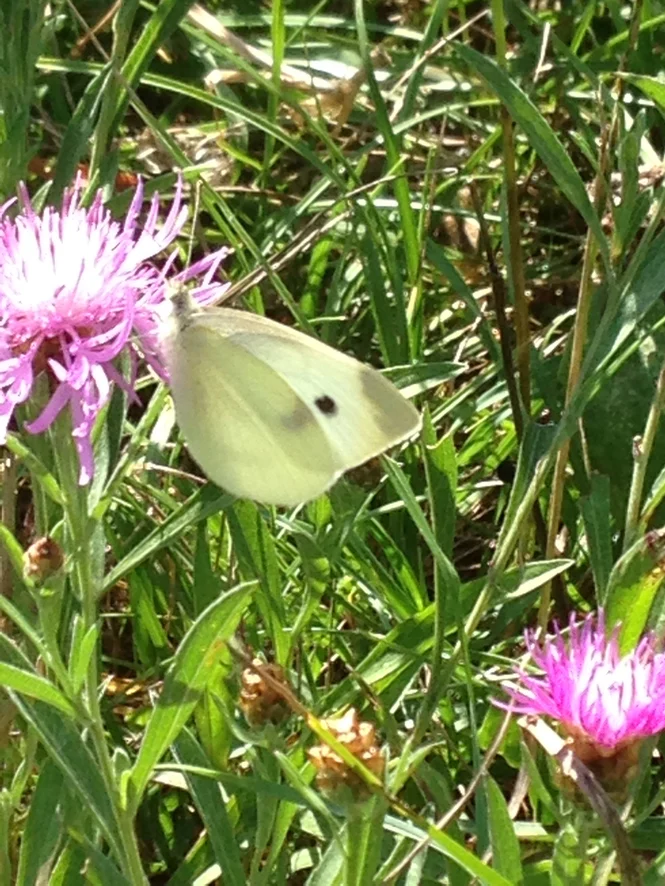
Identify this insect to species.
Pieris rapae
